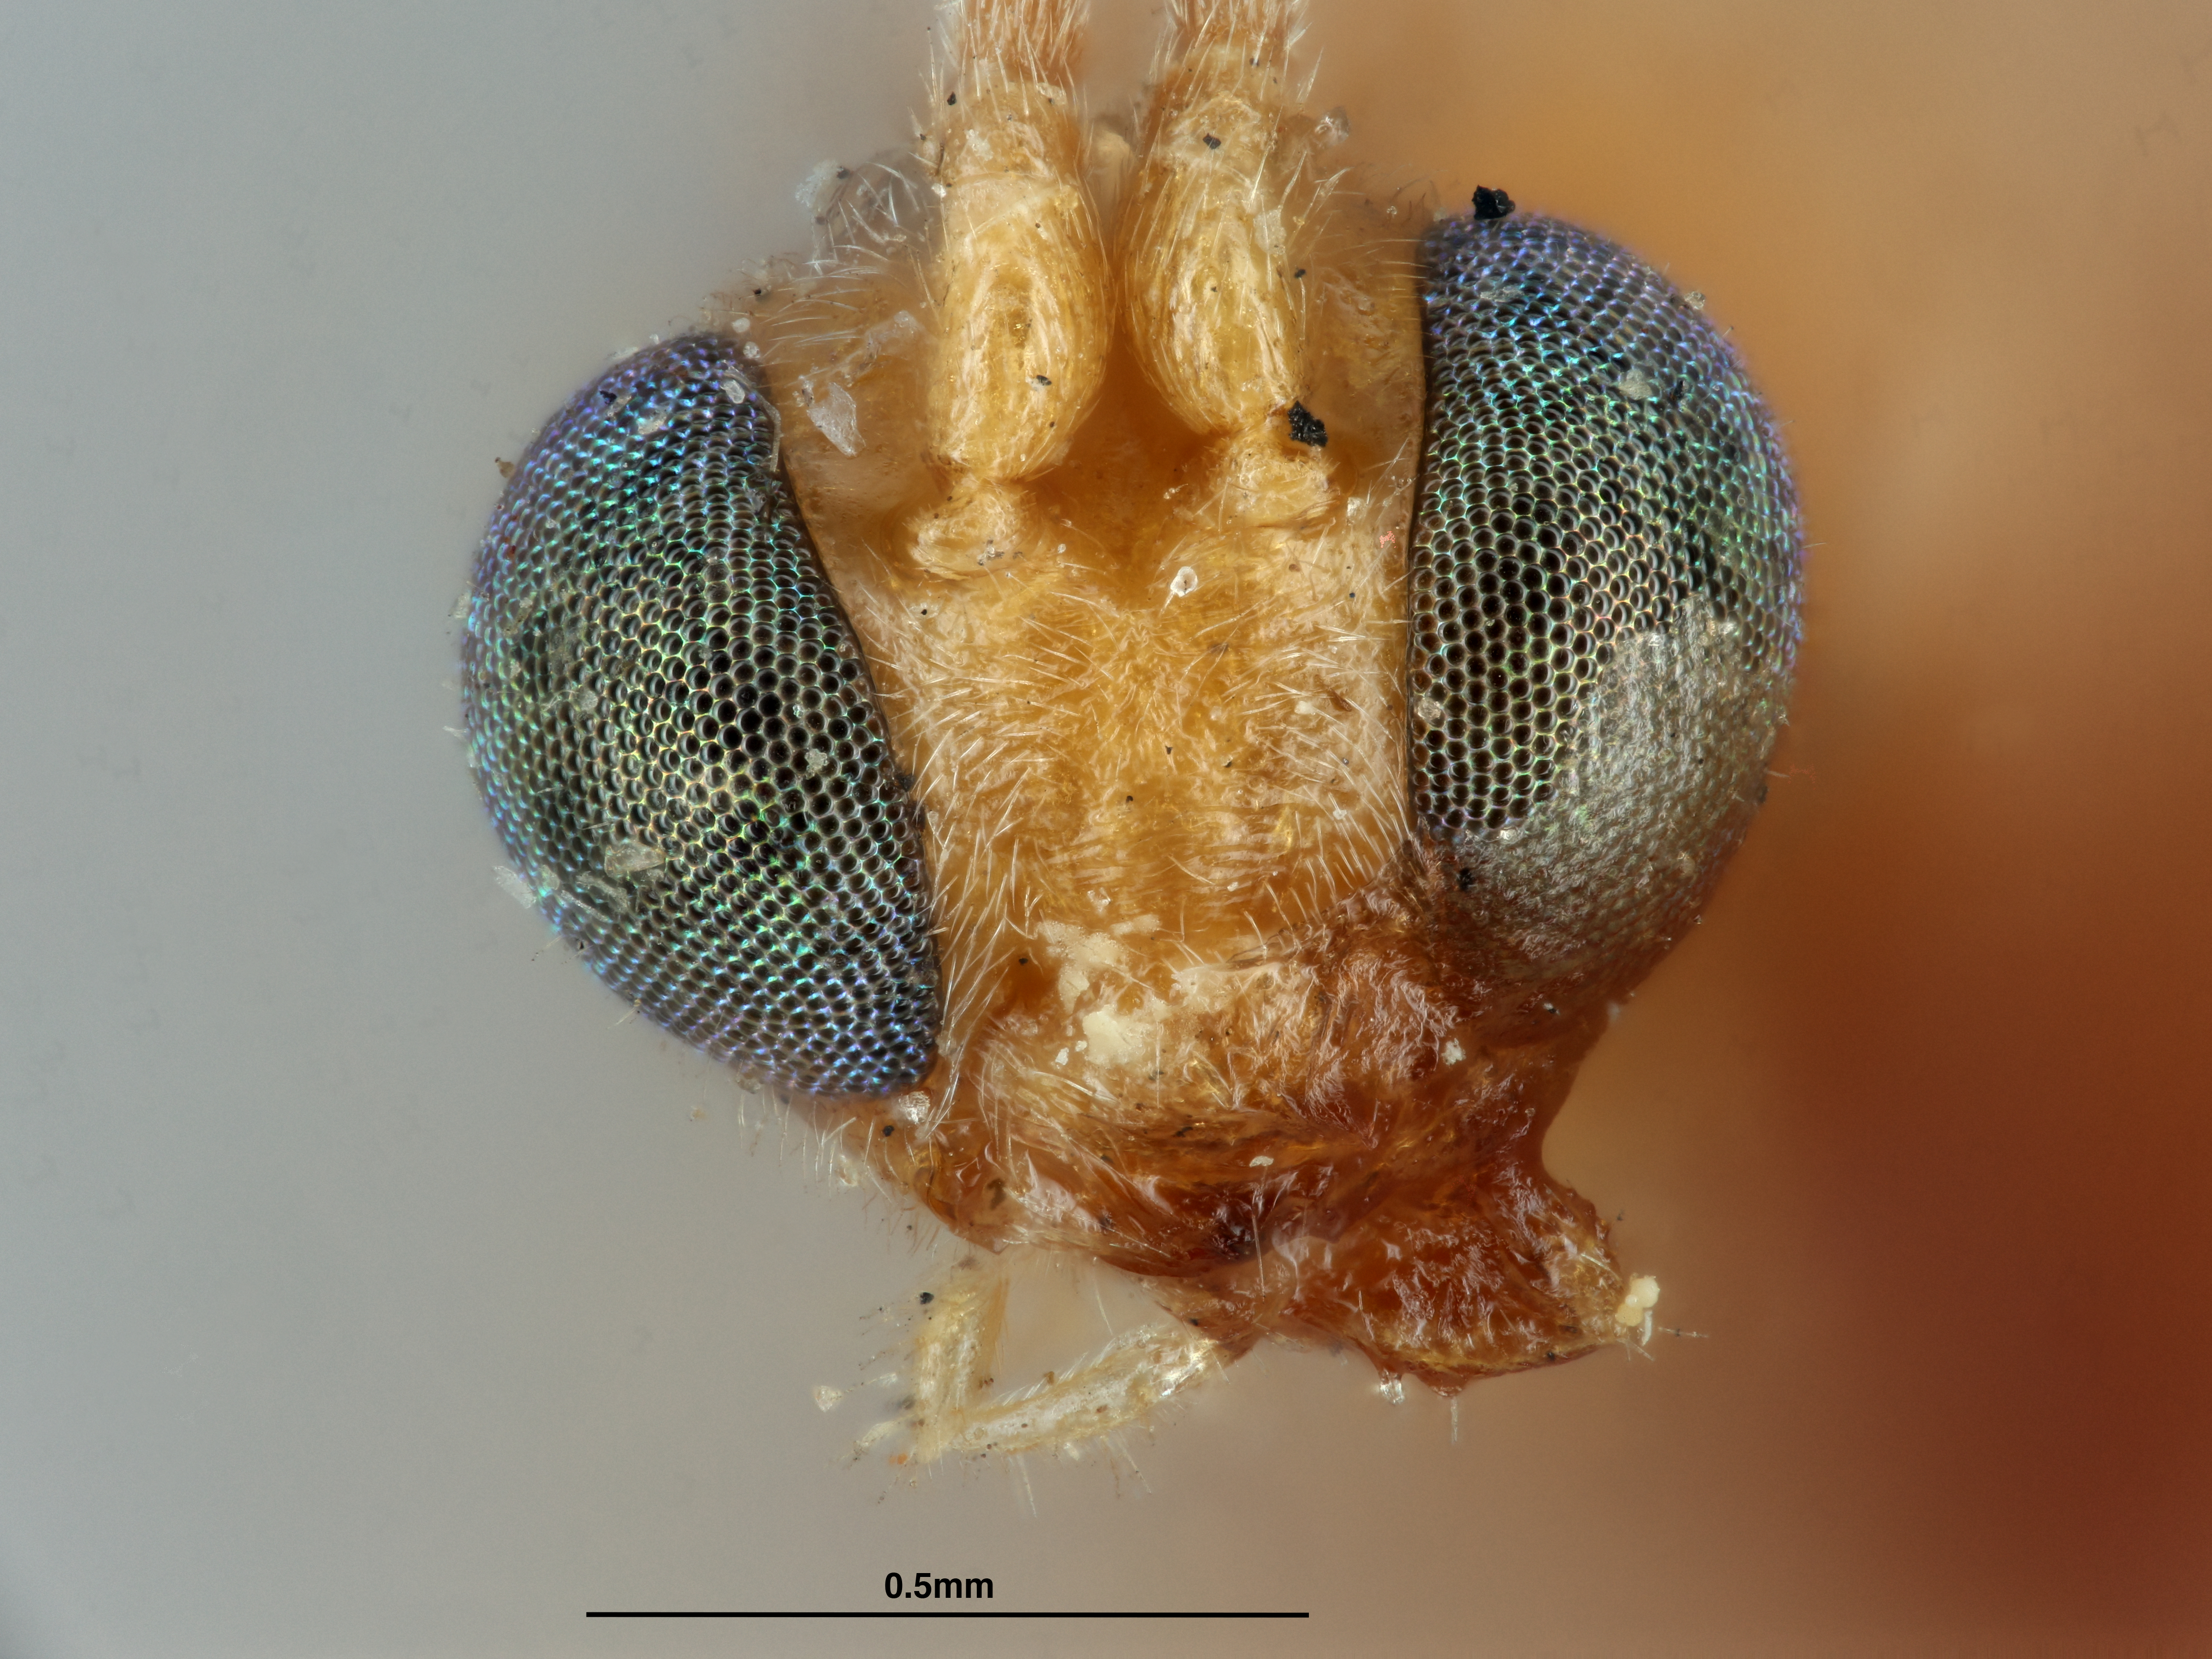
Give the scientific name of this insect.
Meteorus oecopsidis
